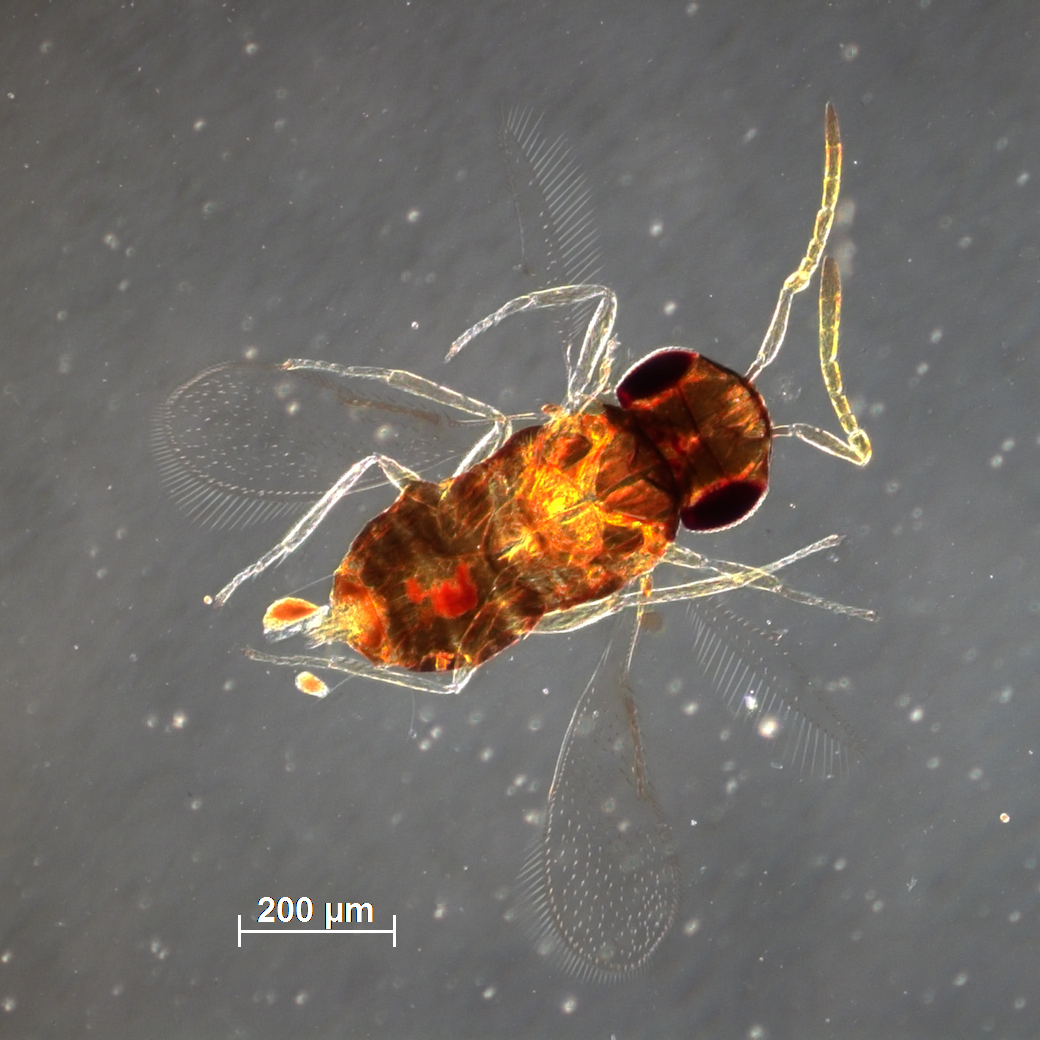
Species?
Encarsia quaintancei
